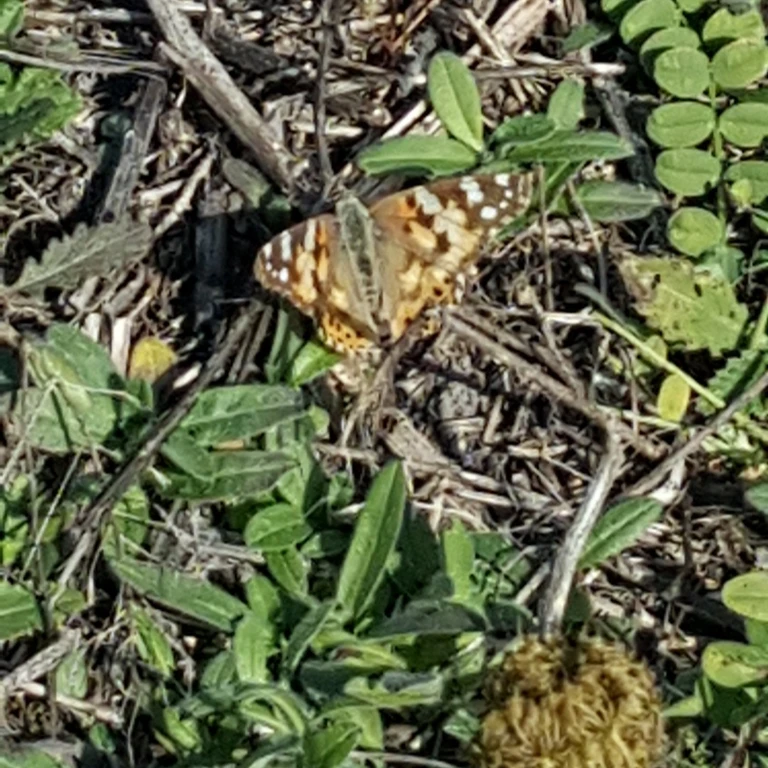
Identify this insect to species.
Vanessa cardui
